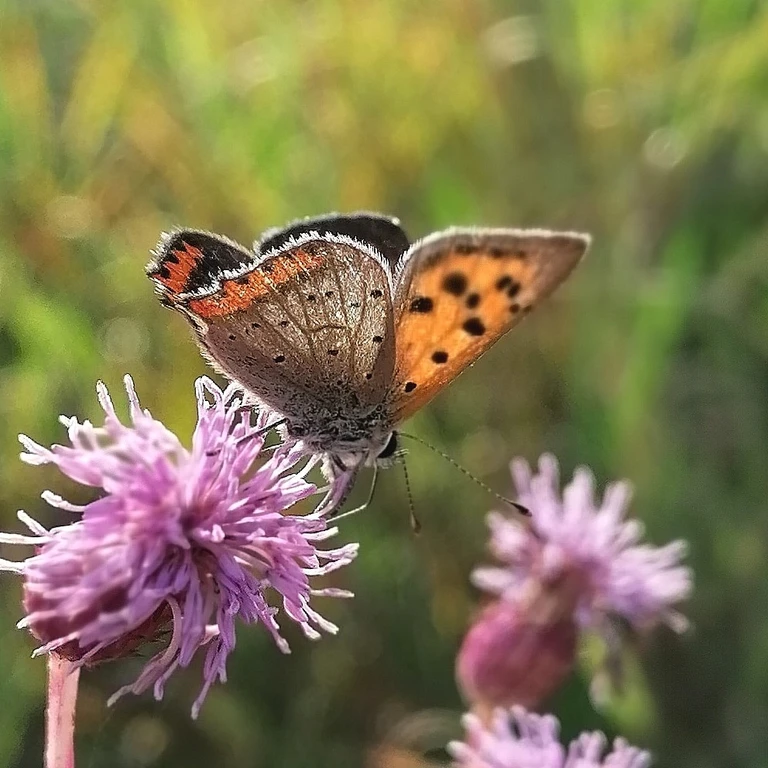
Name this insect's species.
Lycaena phlaeas
